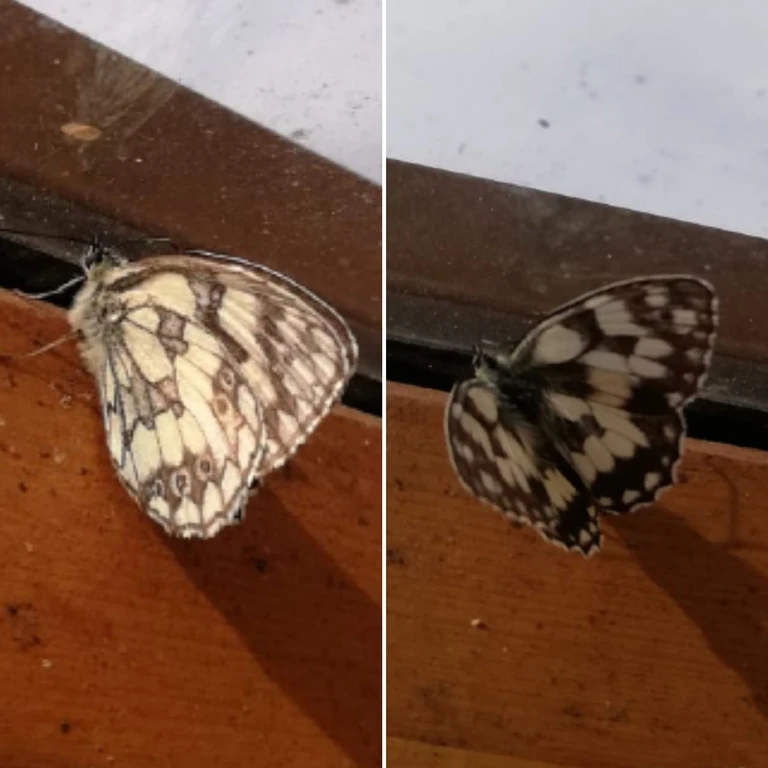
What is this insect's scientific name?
Melanargia galathea
